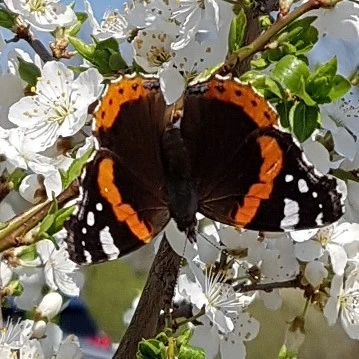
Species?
Vanessa atalanta
